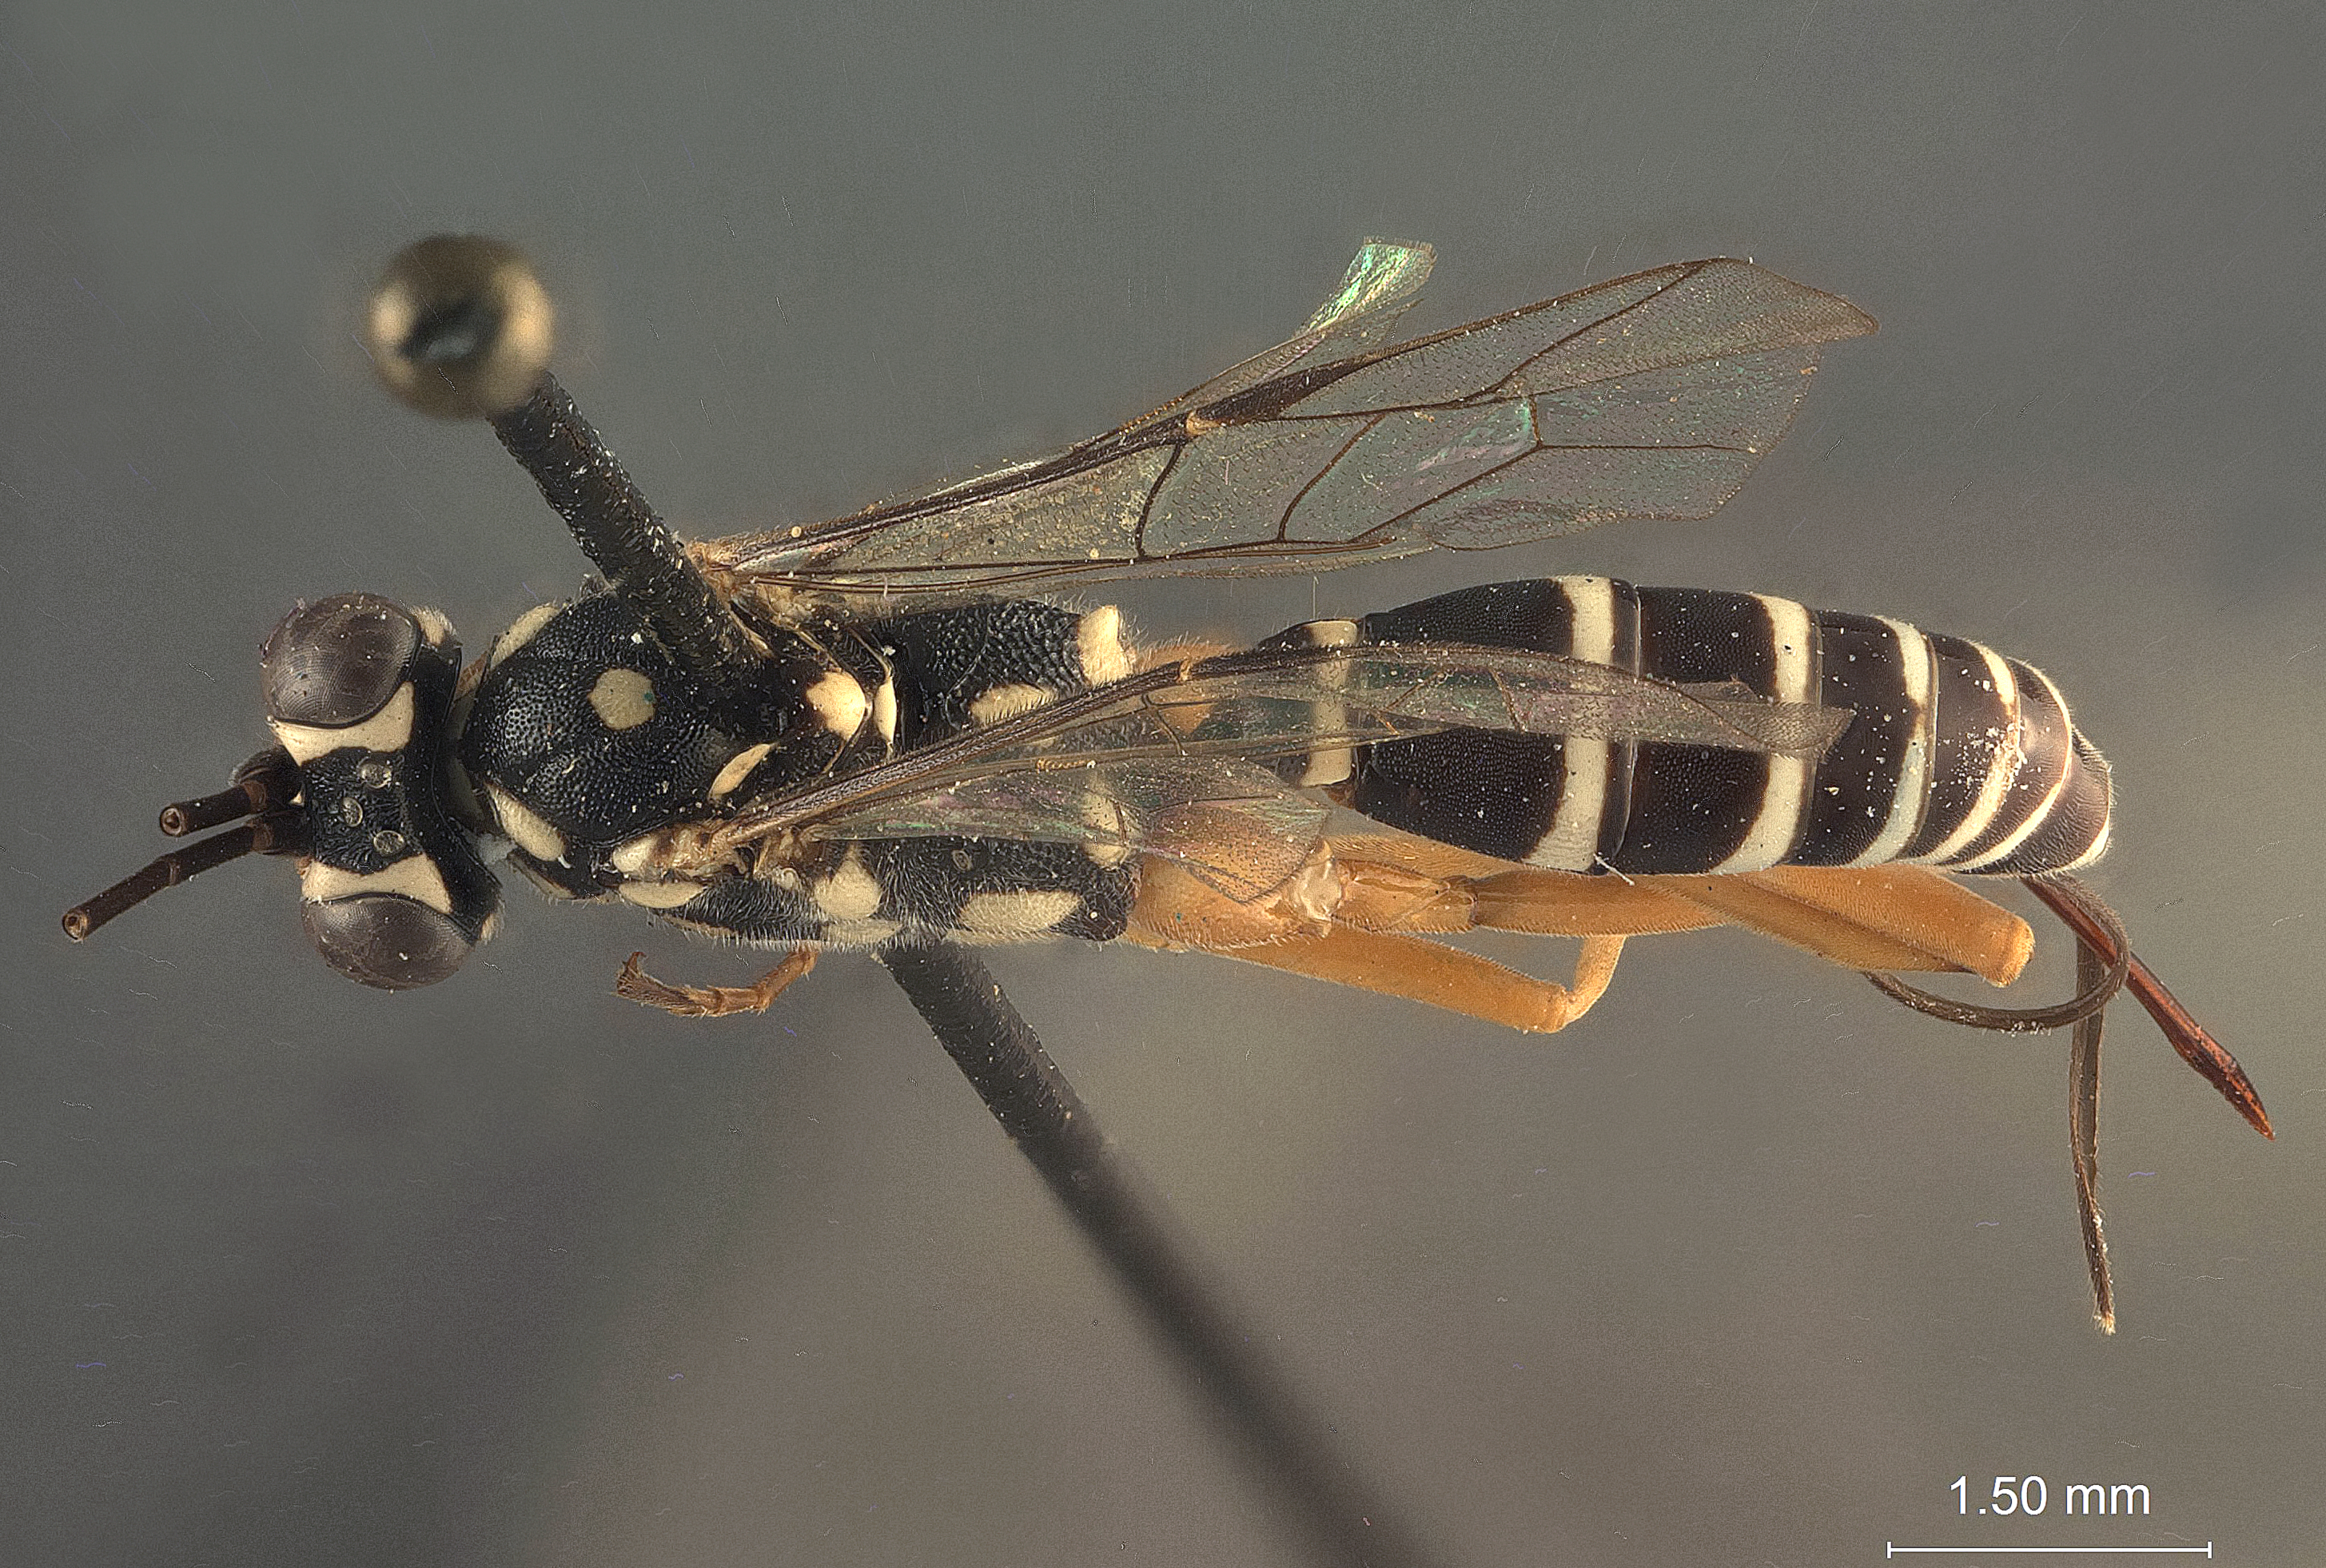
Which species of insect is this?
Mesostenoideus octozonatus
